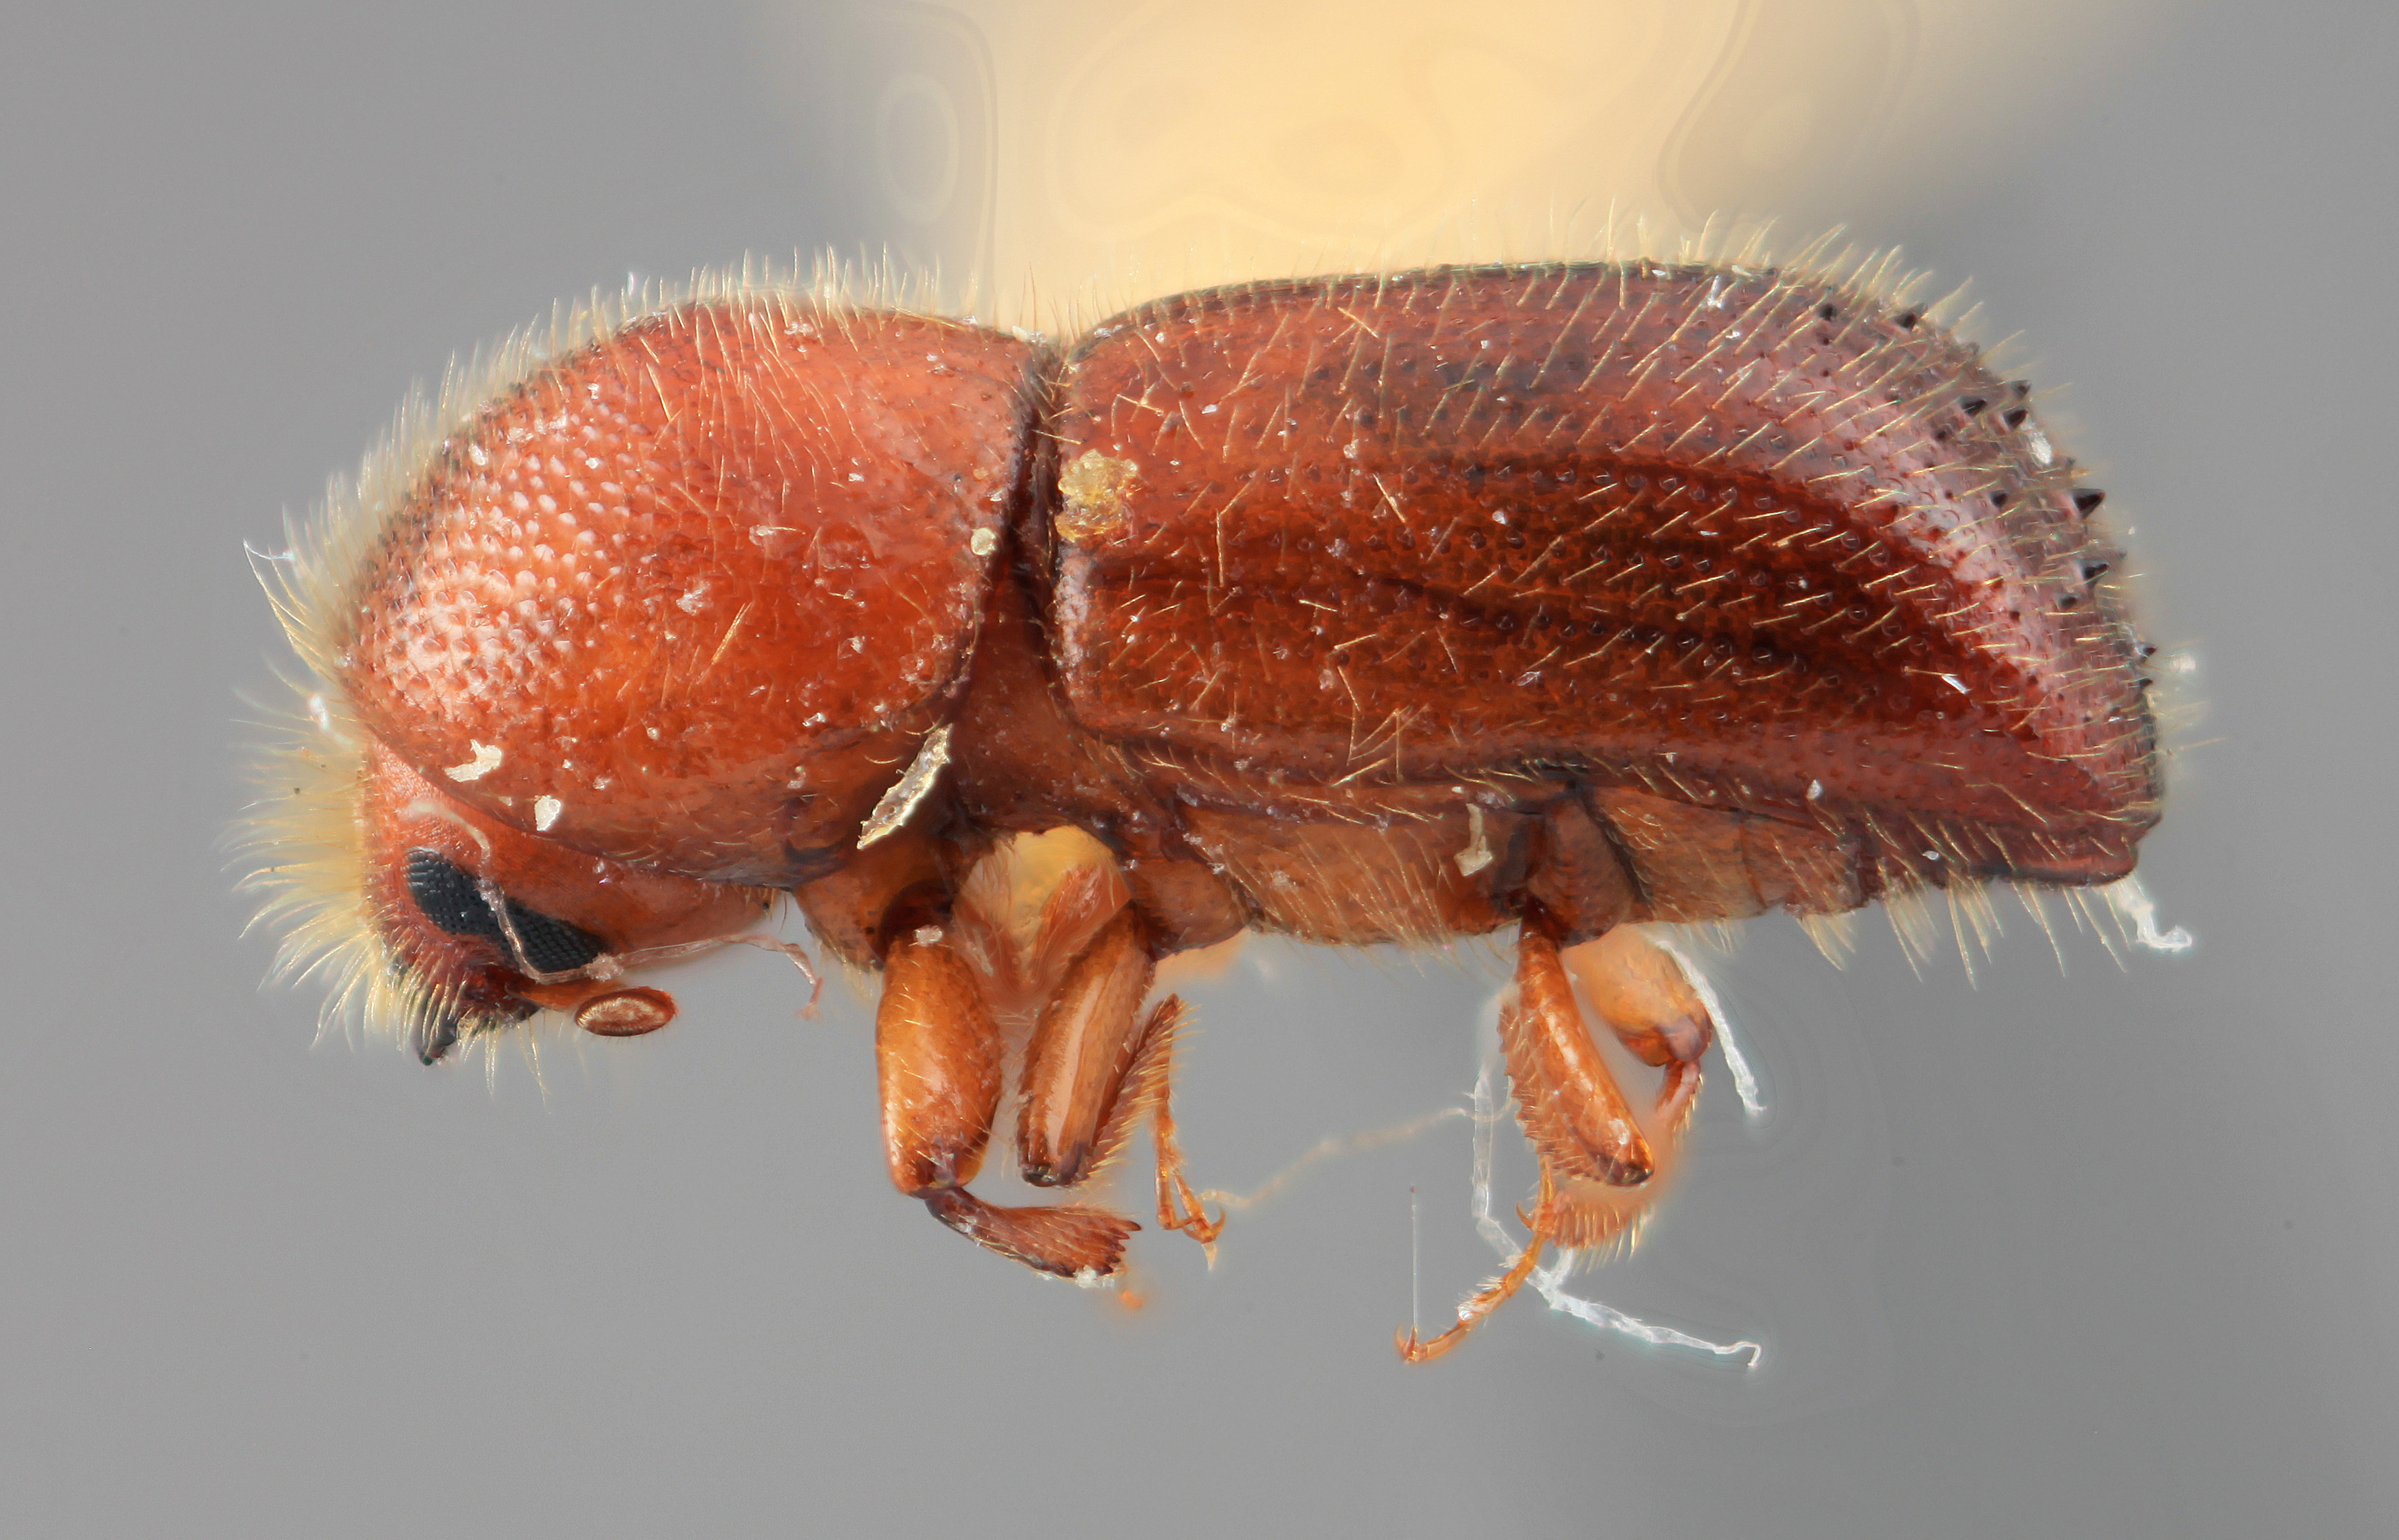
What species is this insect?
Xyleborus caldensis
